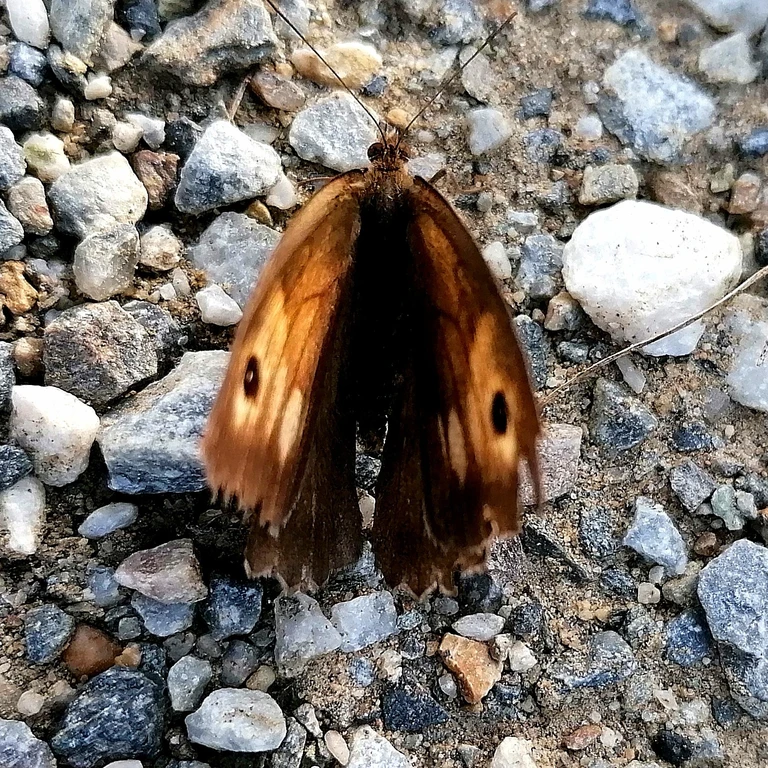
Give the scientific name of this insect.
Maniola jurtina
